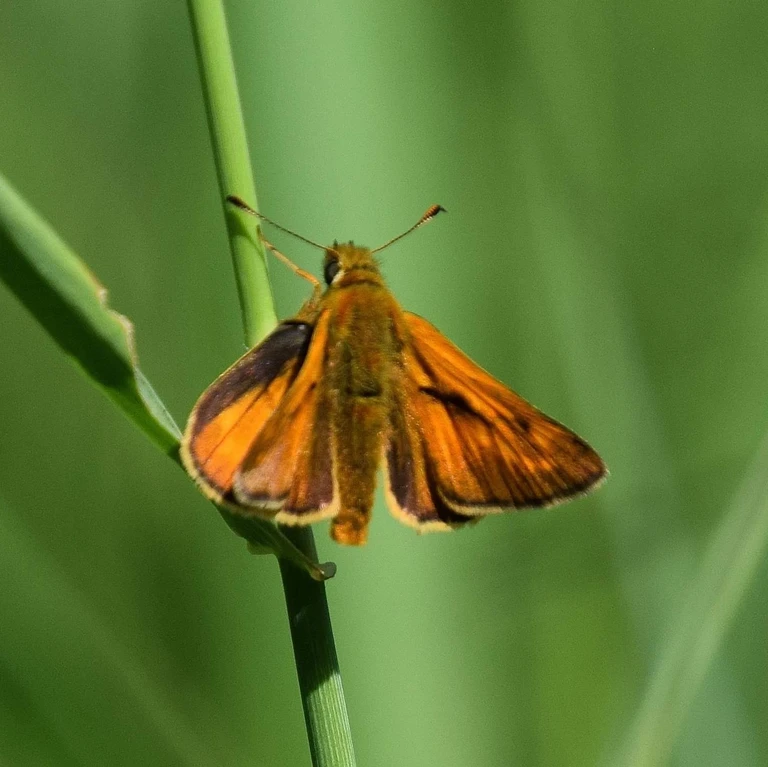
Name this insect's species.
Ochlodes sylvanus (also Ochlodes venata)
